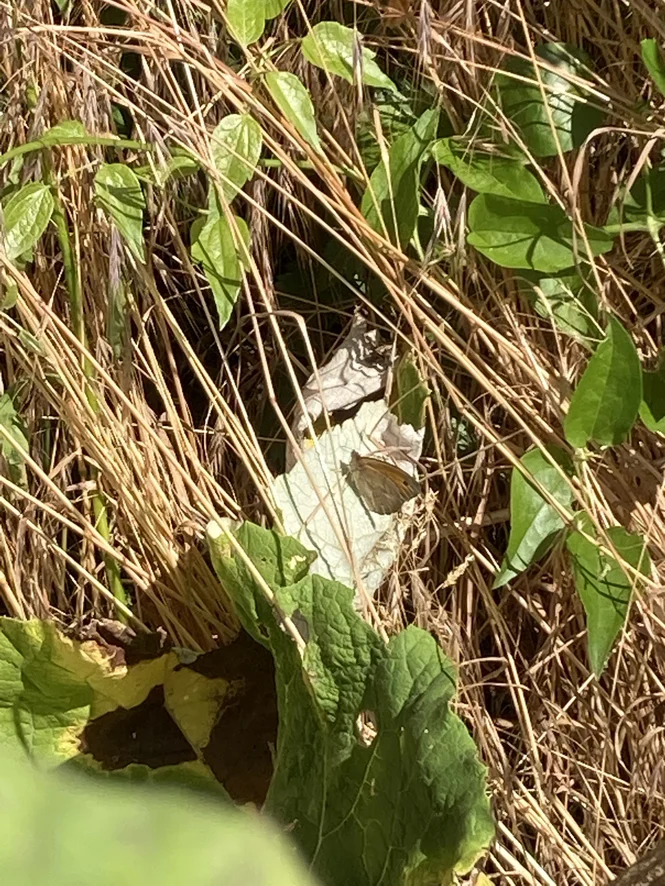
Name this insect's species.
Maniola jurtina
